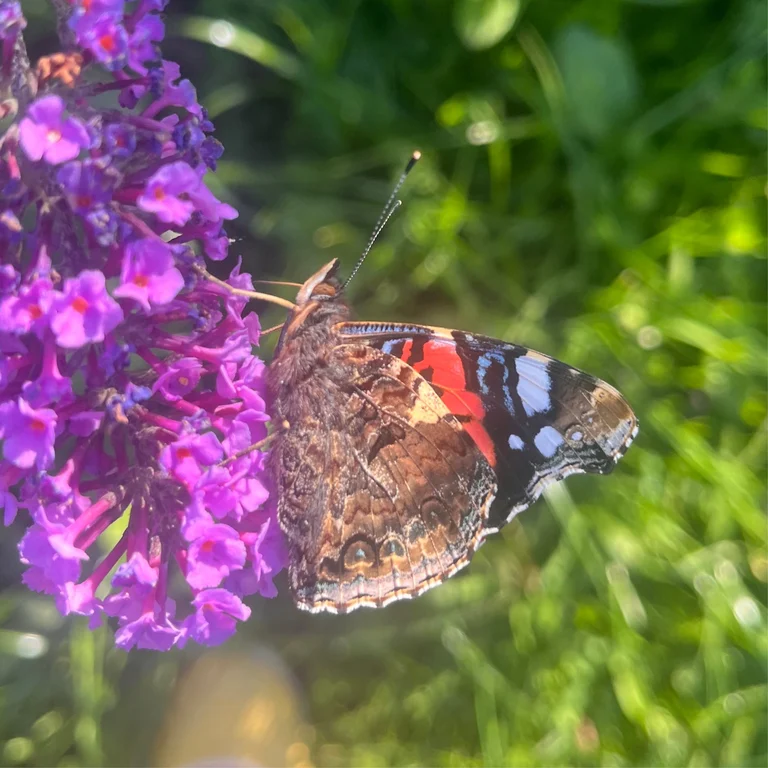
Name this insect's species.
Vanessa atalanta
